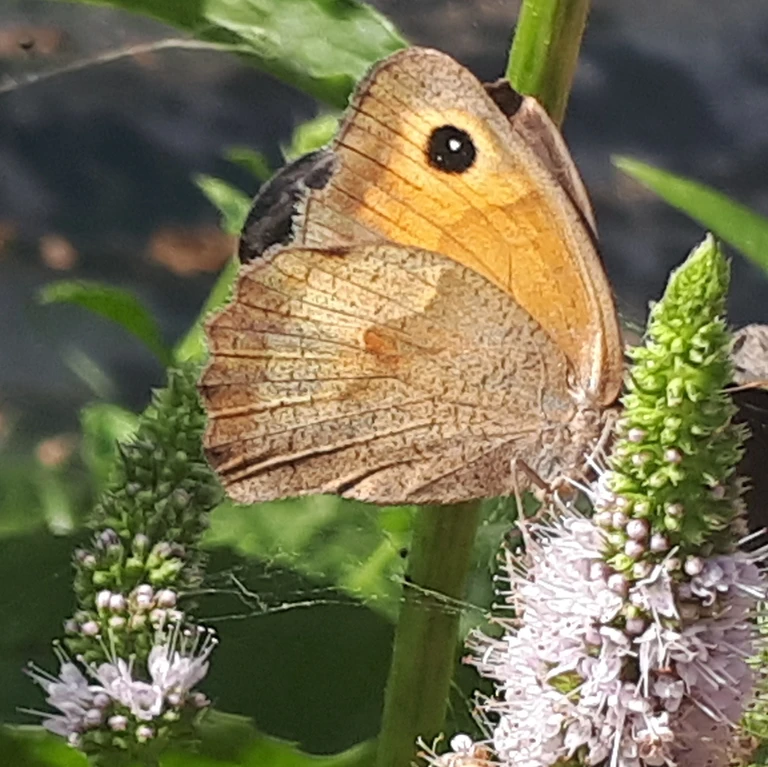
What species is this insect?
Maniola jurtina
